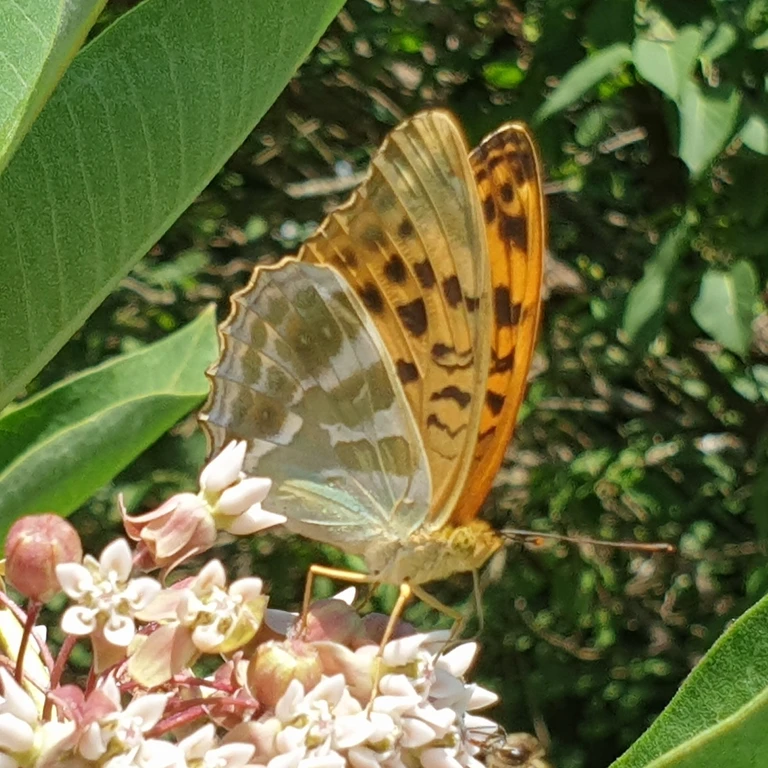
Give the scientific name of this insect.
Argynnis paphia
